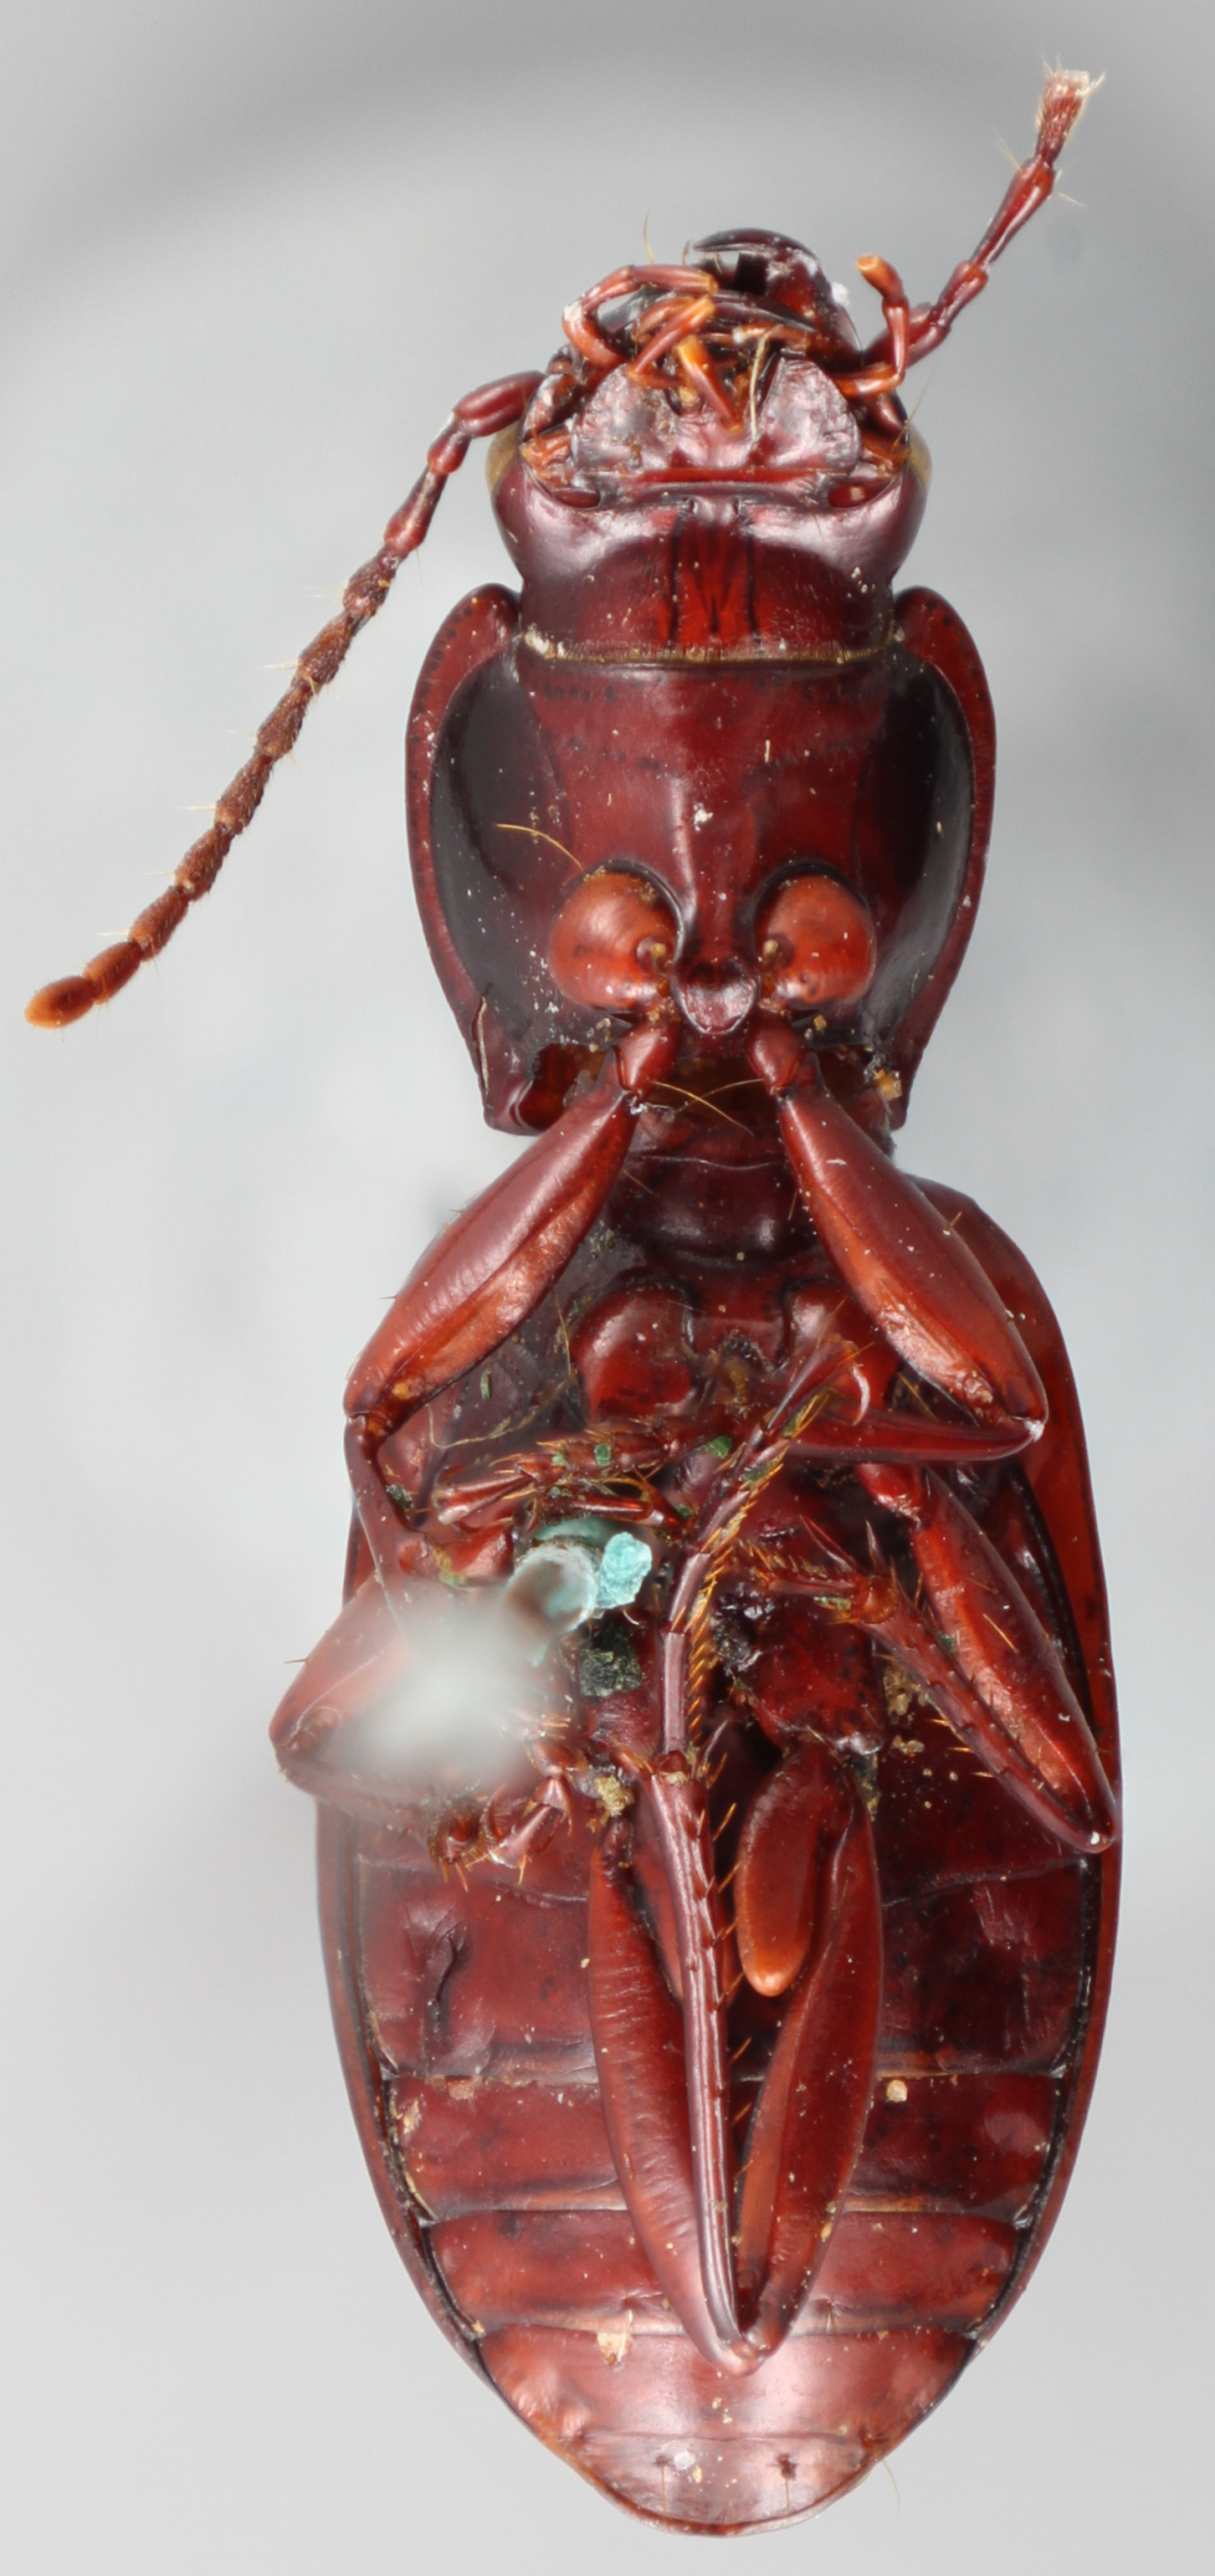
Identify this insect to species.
Pterostichus lacertus
